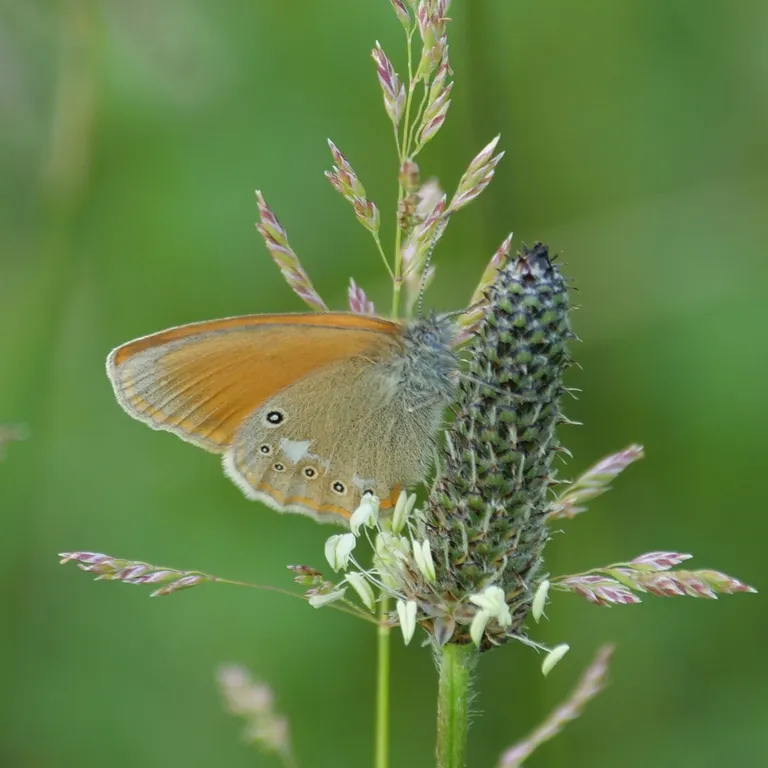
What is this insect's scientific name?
Coenonympha glycerion (also Coenonympha iphis)
